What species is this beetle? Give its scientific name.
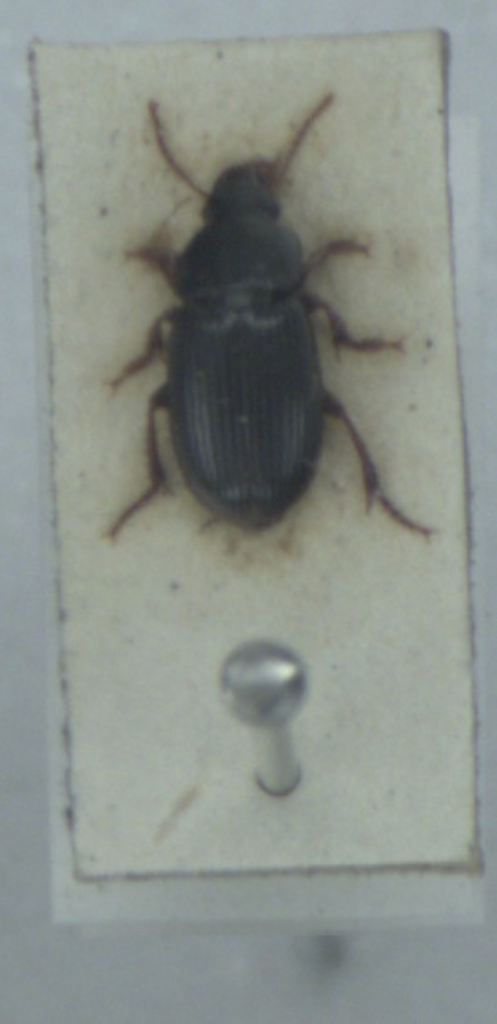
Harpalus pumilus
